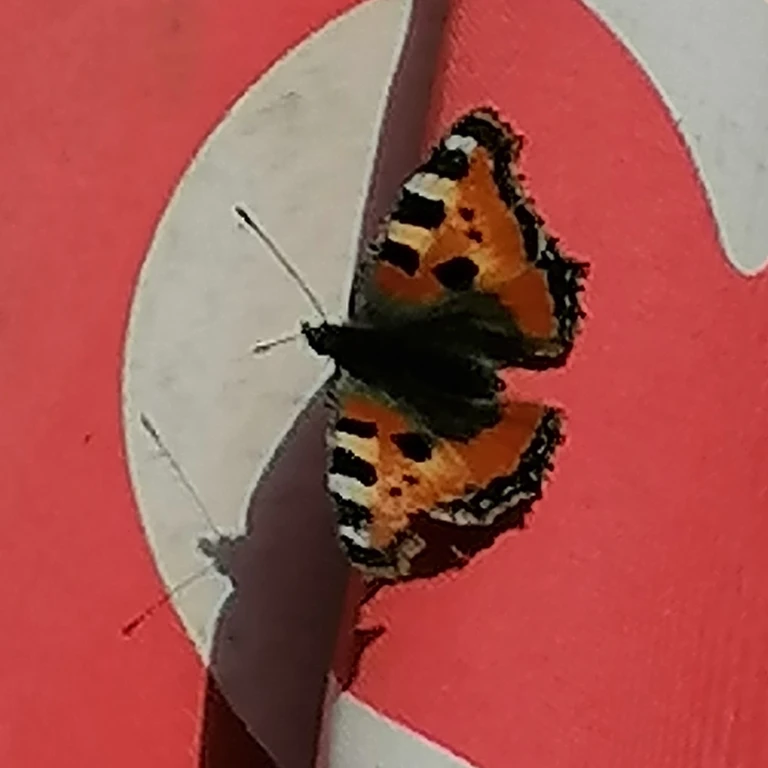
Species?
Aglais urticae
